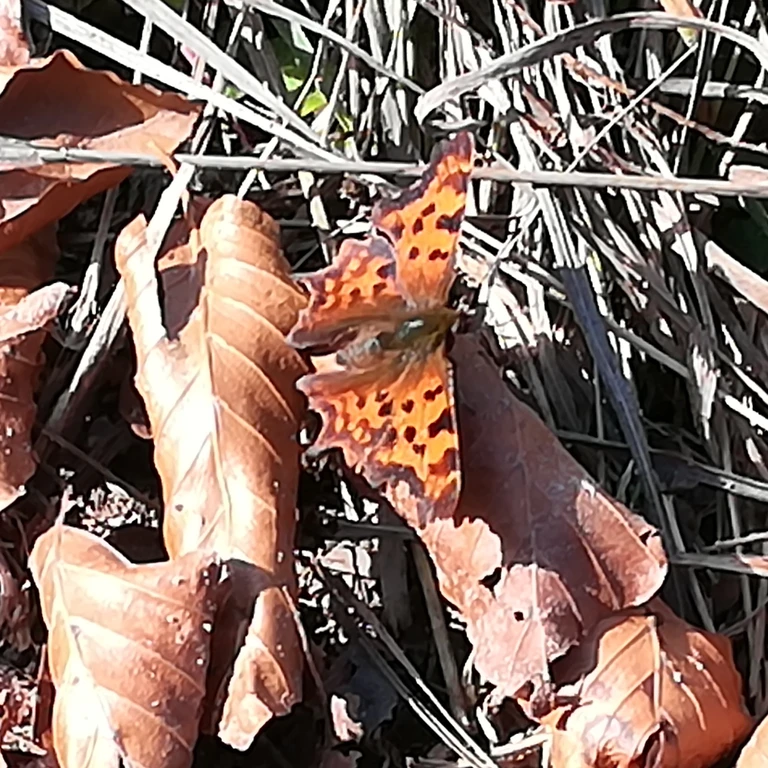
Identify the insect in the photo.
Polygonia c-album
